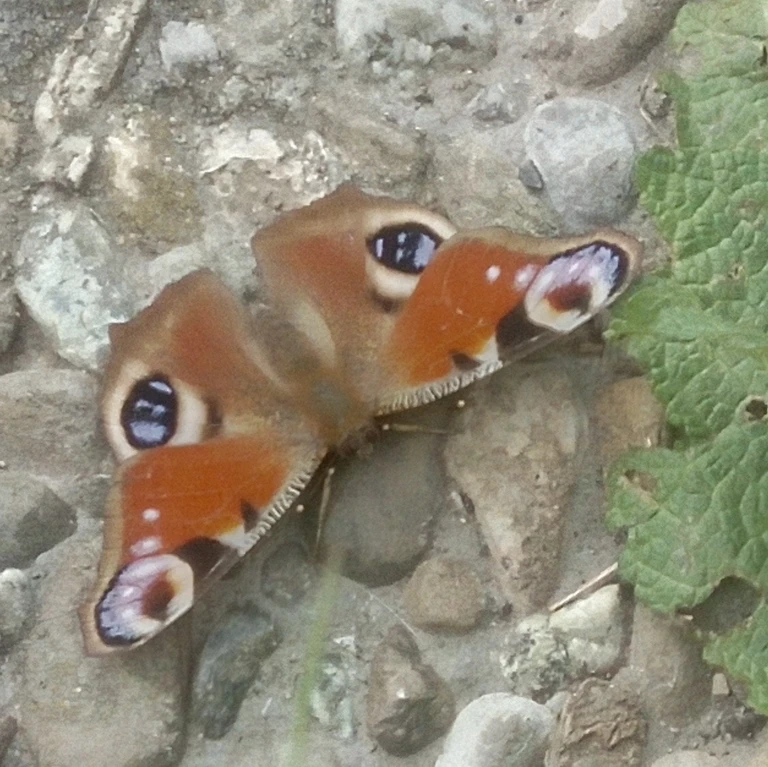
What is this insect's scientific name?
Aglais io
